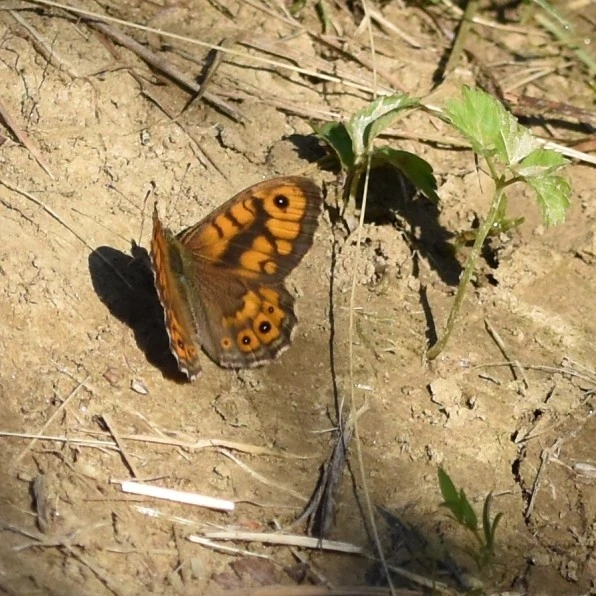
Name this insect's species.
Lasiommata megera (also Pararge megera)
